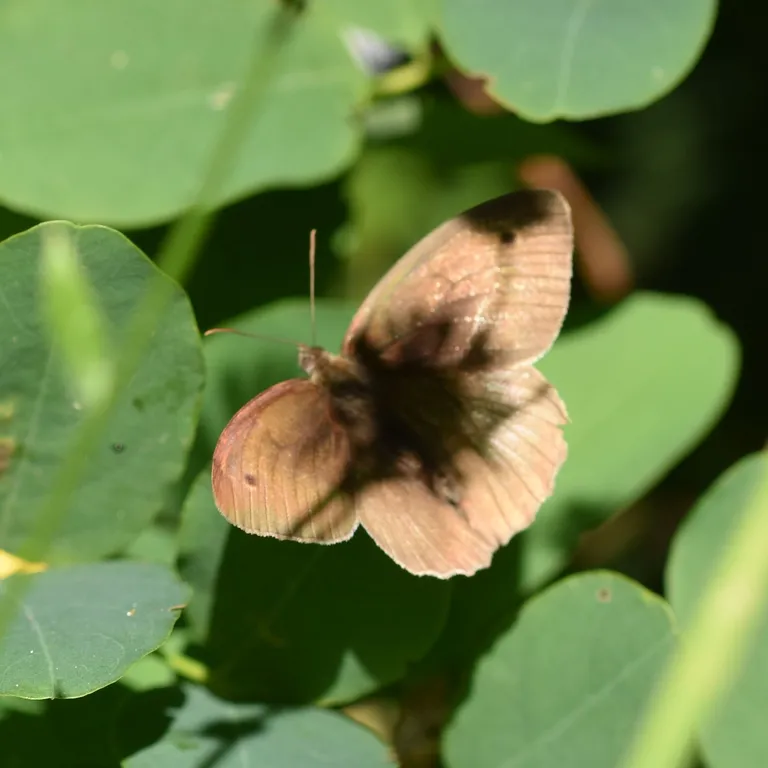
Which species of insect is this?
Maniola jurtina
